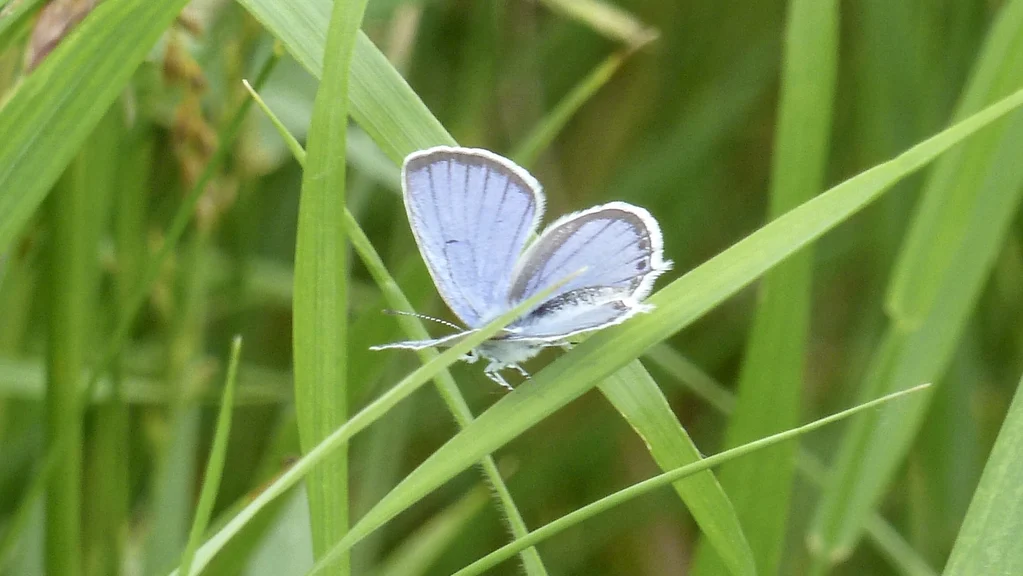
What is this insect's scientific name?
Cupido argiades (also Elkalyce argiades)
